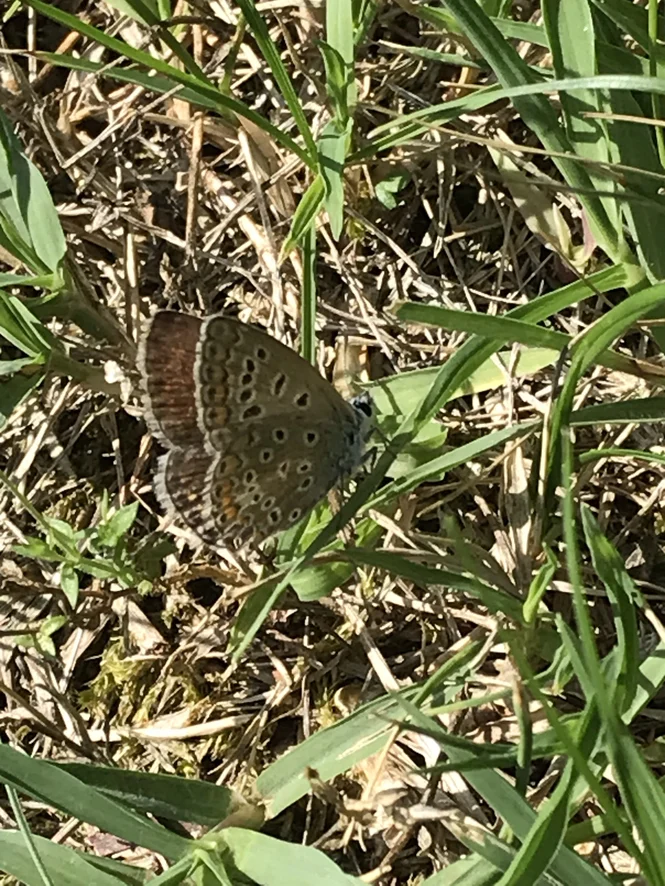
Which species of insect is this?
Polyommatus icarus
